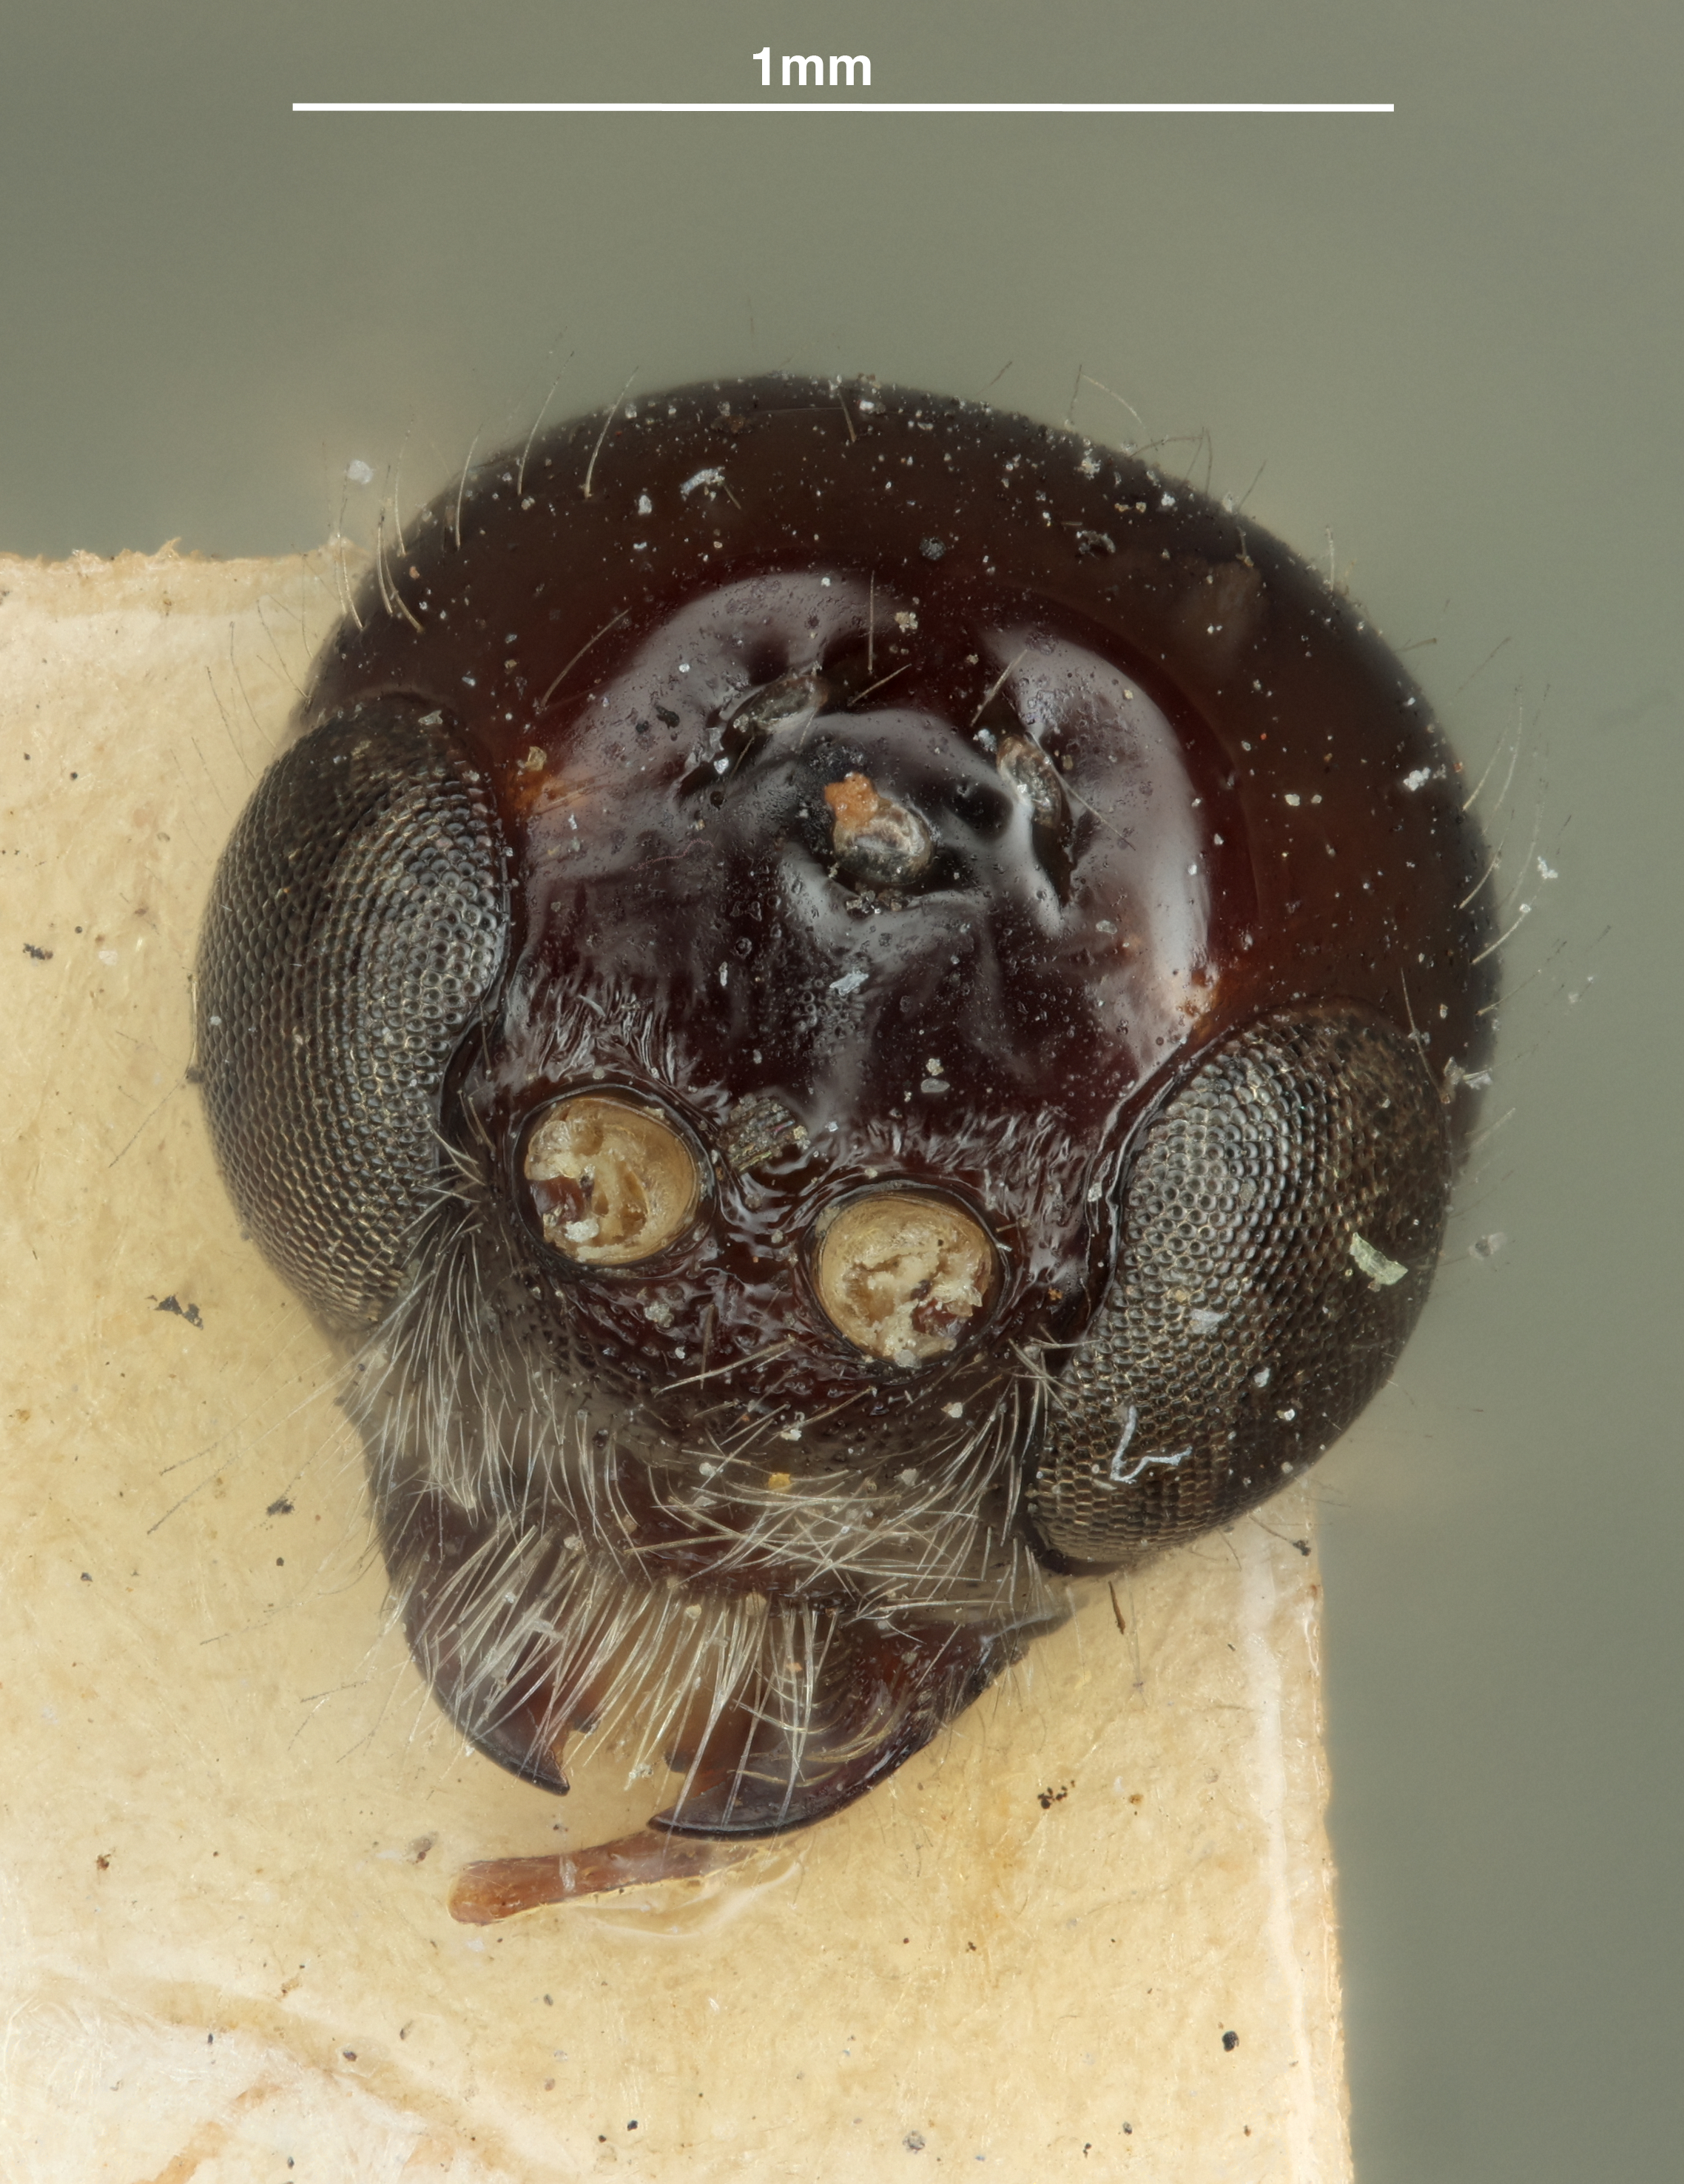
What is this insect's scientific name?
Bracon disjunctus
